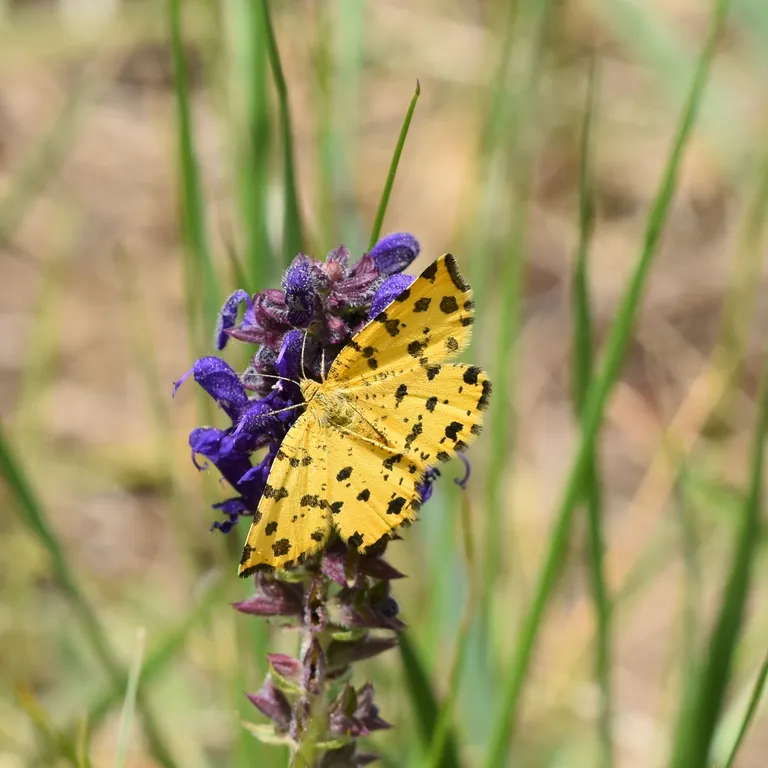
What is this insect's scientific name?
Pseudopanthera macularia
